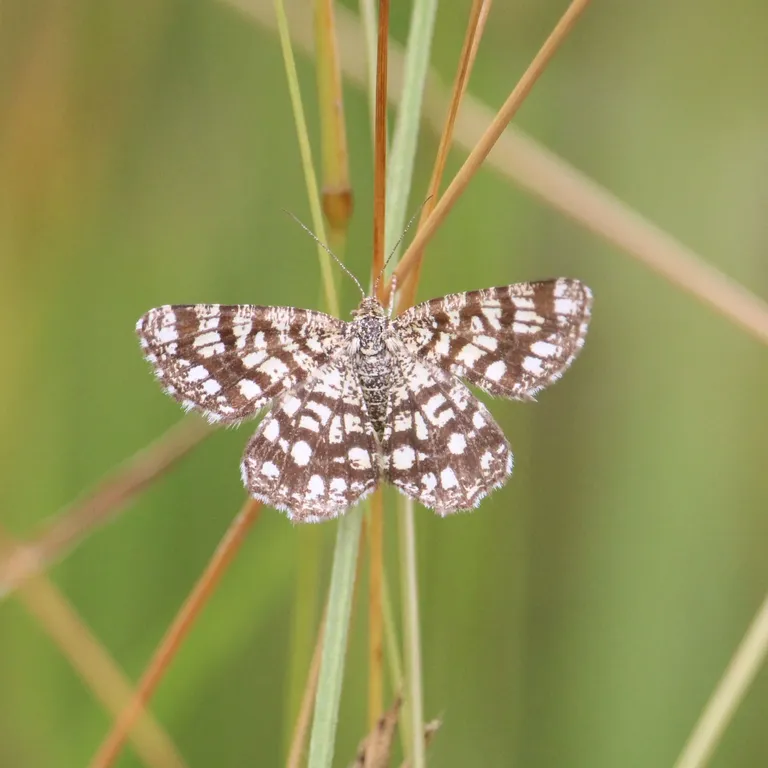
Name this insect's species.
Chiasmia clathrata
